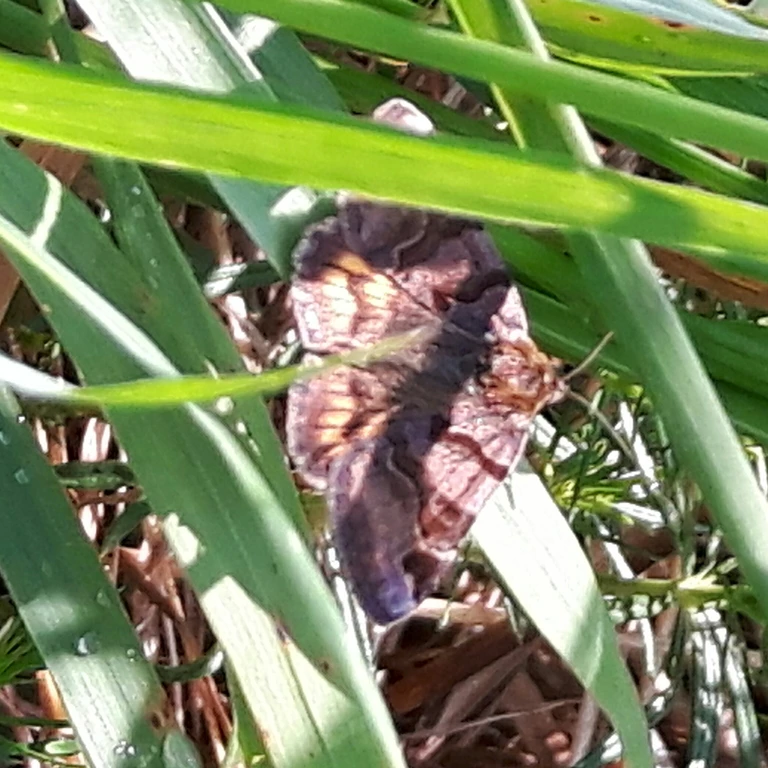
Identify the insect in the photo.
Euclidia glyphica
